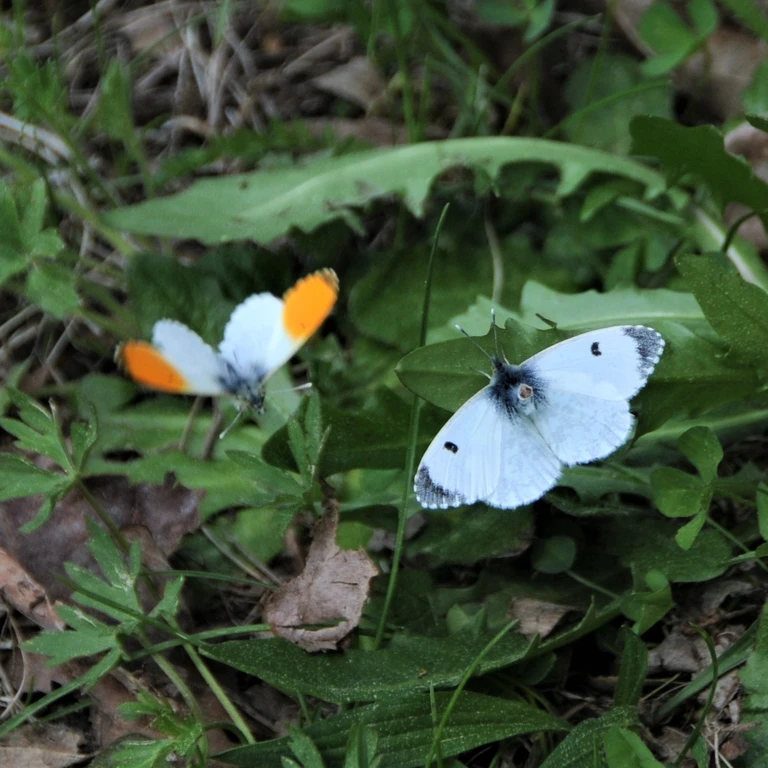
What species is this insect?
Anthocharis cardamines
